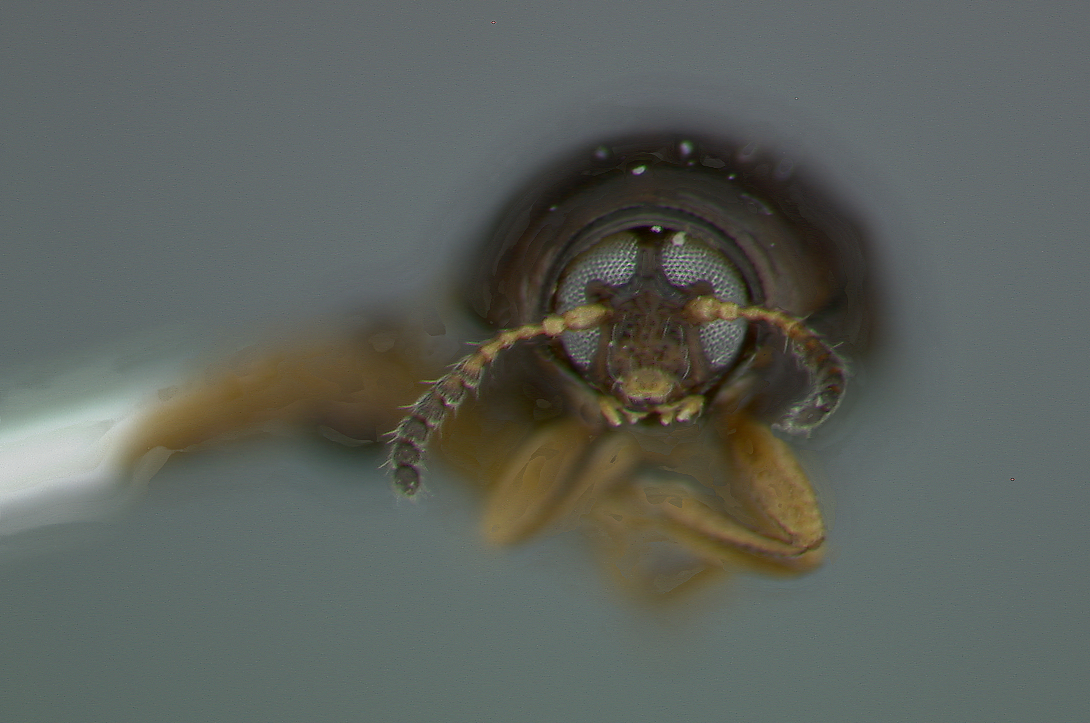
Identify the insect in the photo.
Coenobius glochidionis
